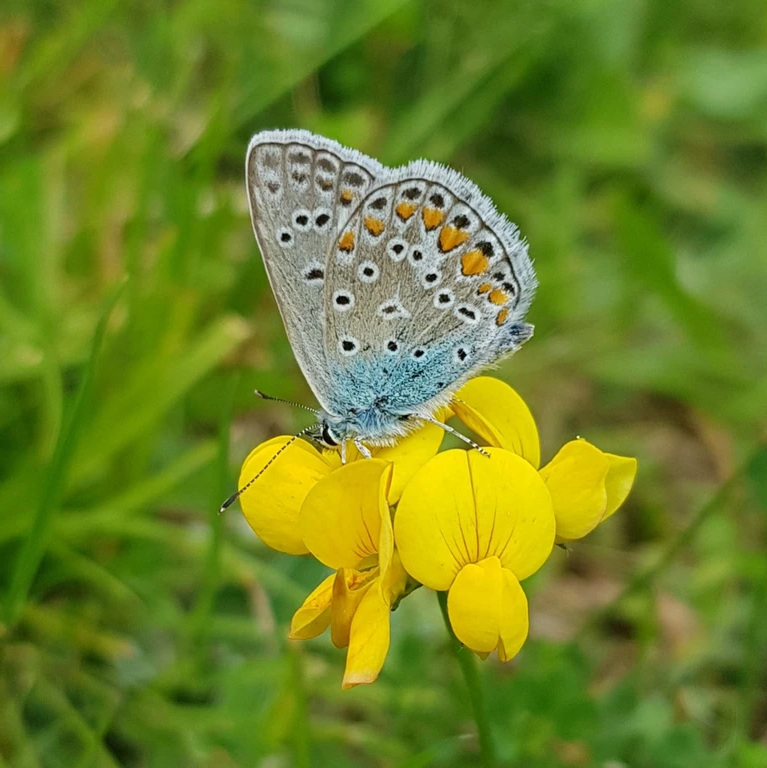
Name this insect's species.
Polyommatus icarus
